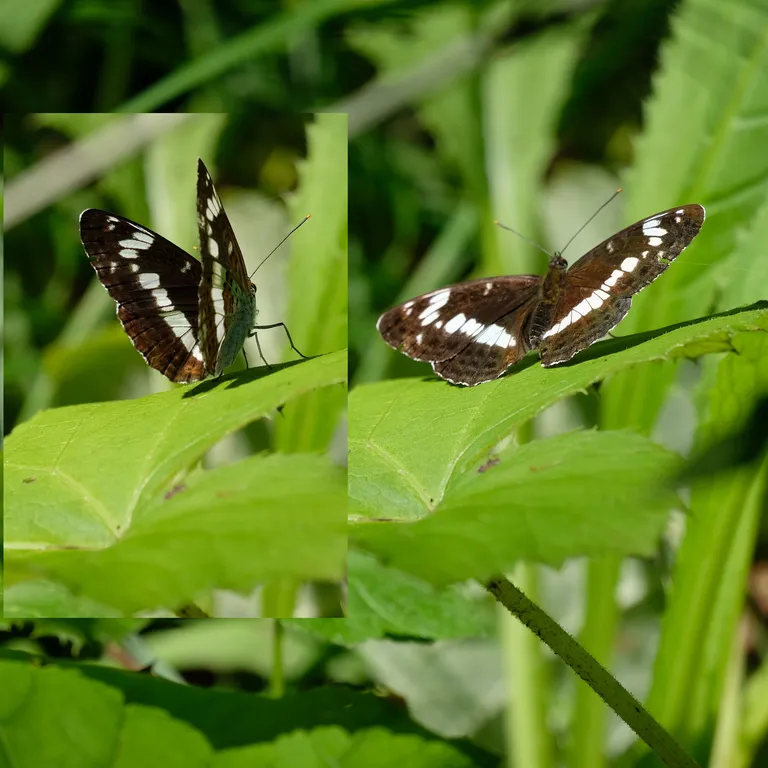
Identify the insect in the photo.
Limenitis camilla (also Ladoga camilla)
